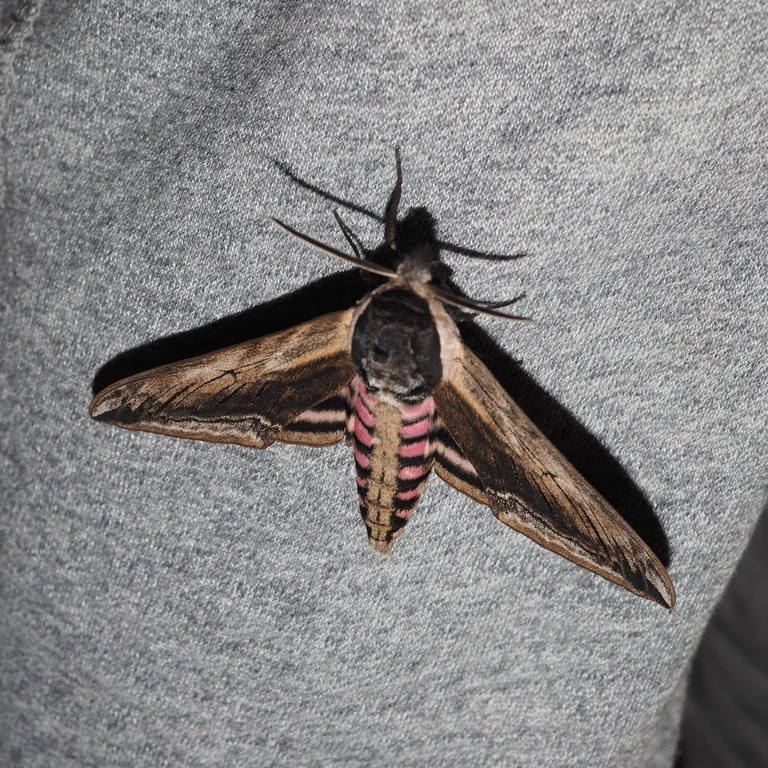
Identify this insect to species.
Sphinx ligustri
